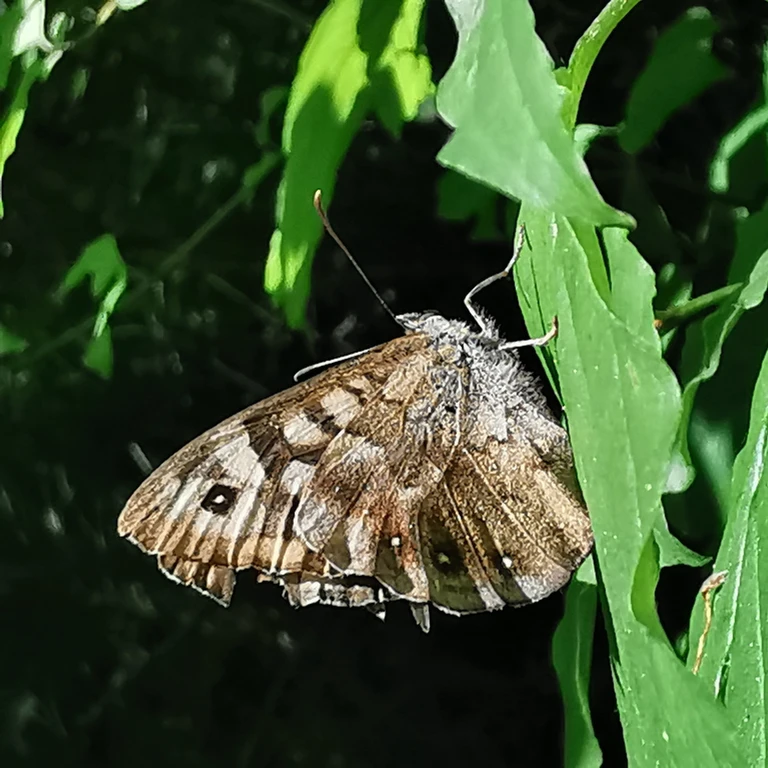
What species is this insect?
Pararge aegeria
